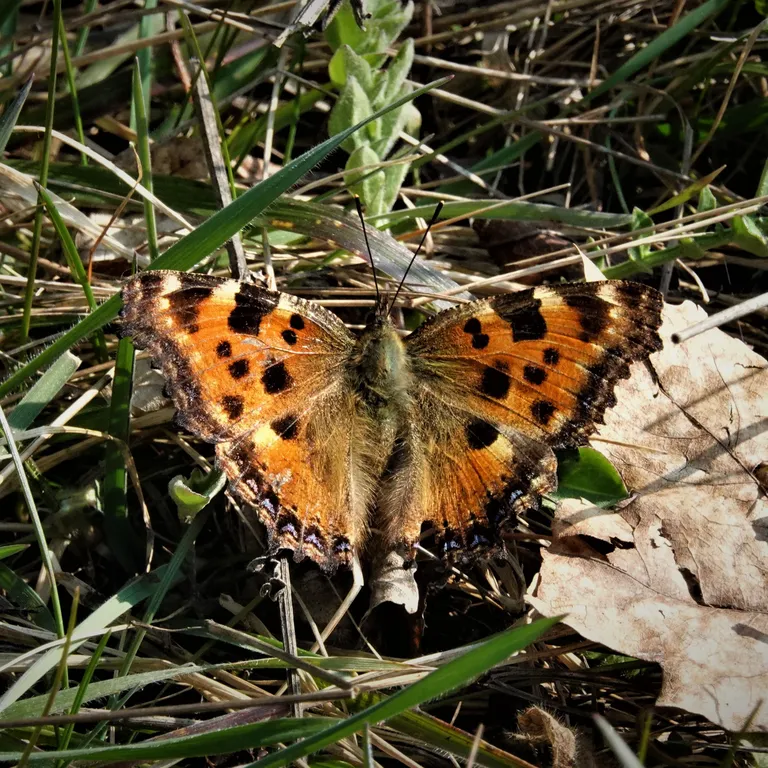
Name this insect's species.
Nymphalis polychloros
